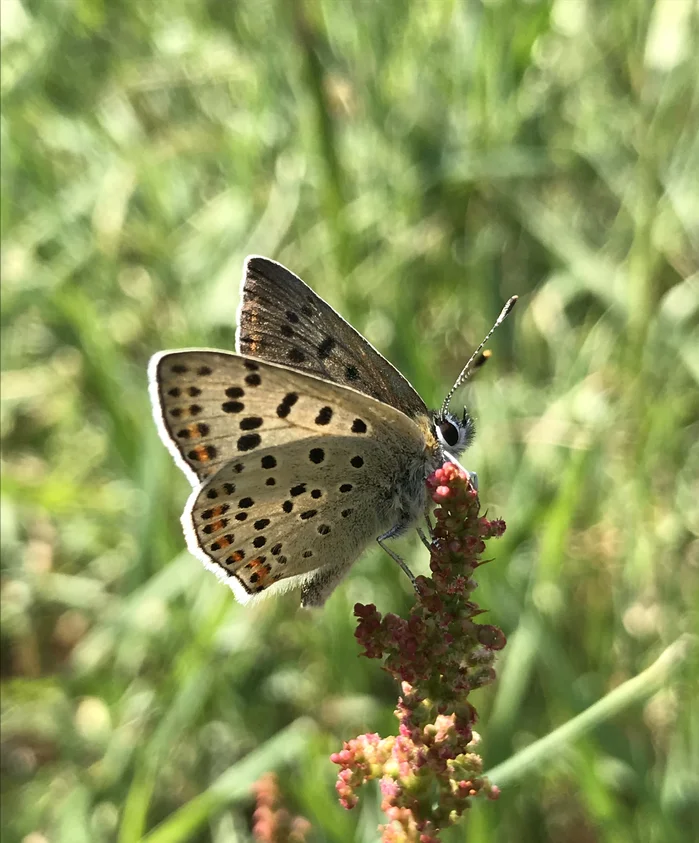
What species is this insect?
Lycaena tityrus (also Loweia tityrus)
